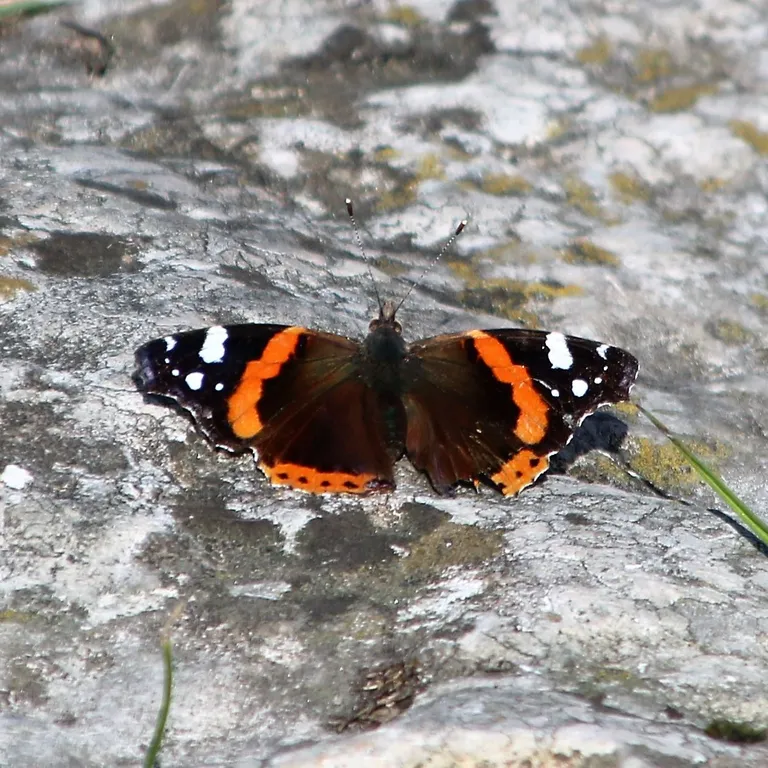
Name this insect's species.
Vanessa atalanta
